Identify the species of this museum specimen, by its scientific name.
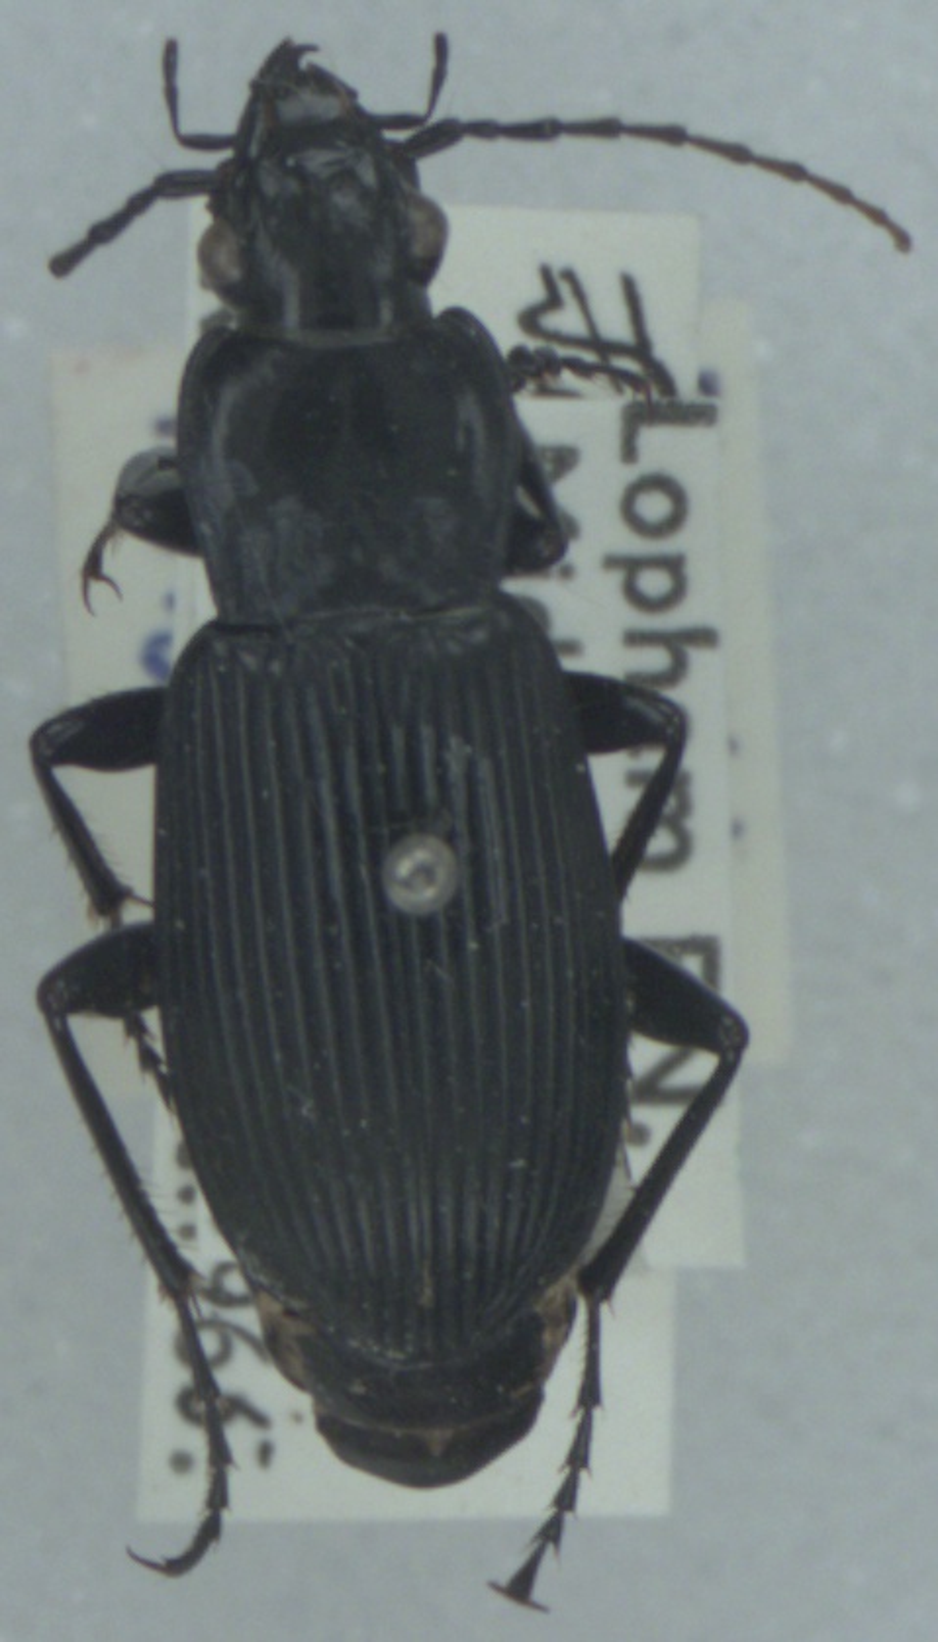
Pterostichus niger
